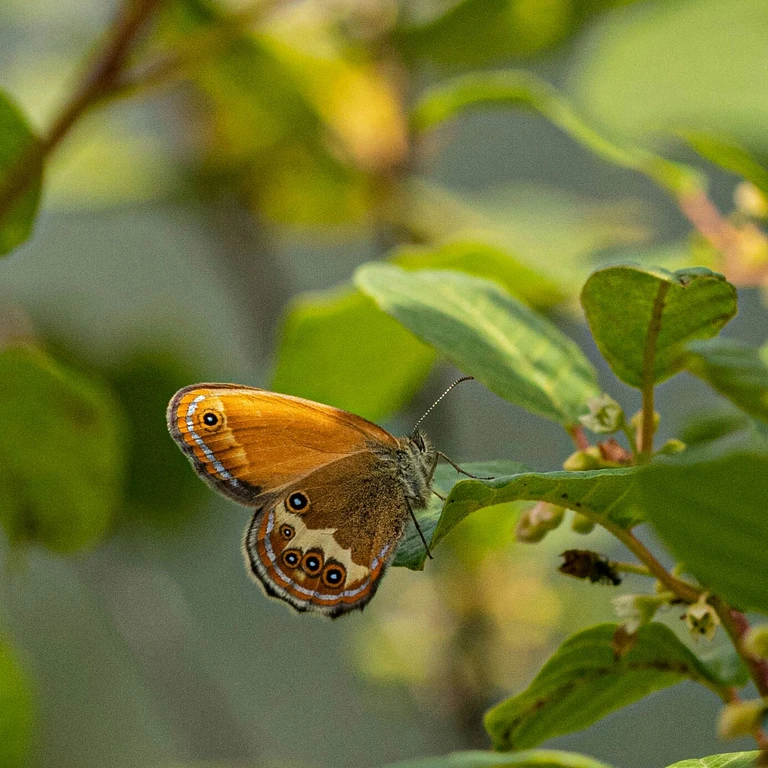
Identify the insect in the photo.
Coenonympha arcania
